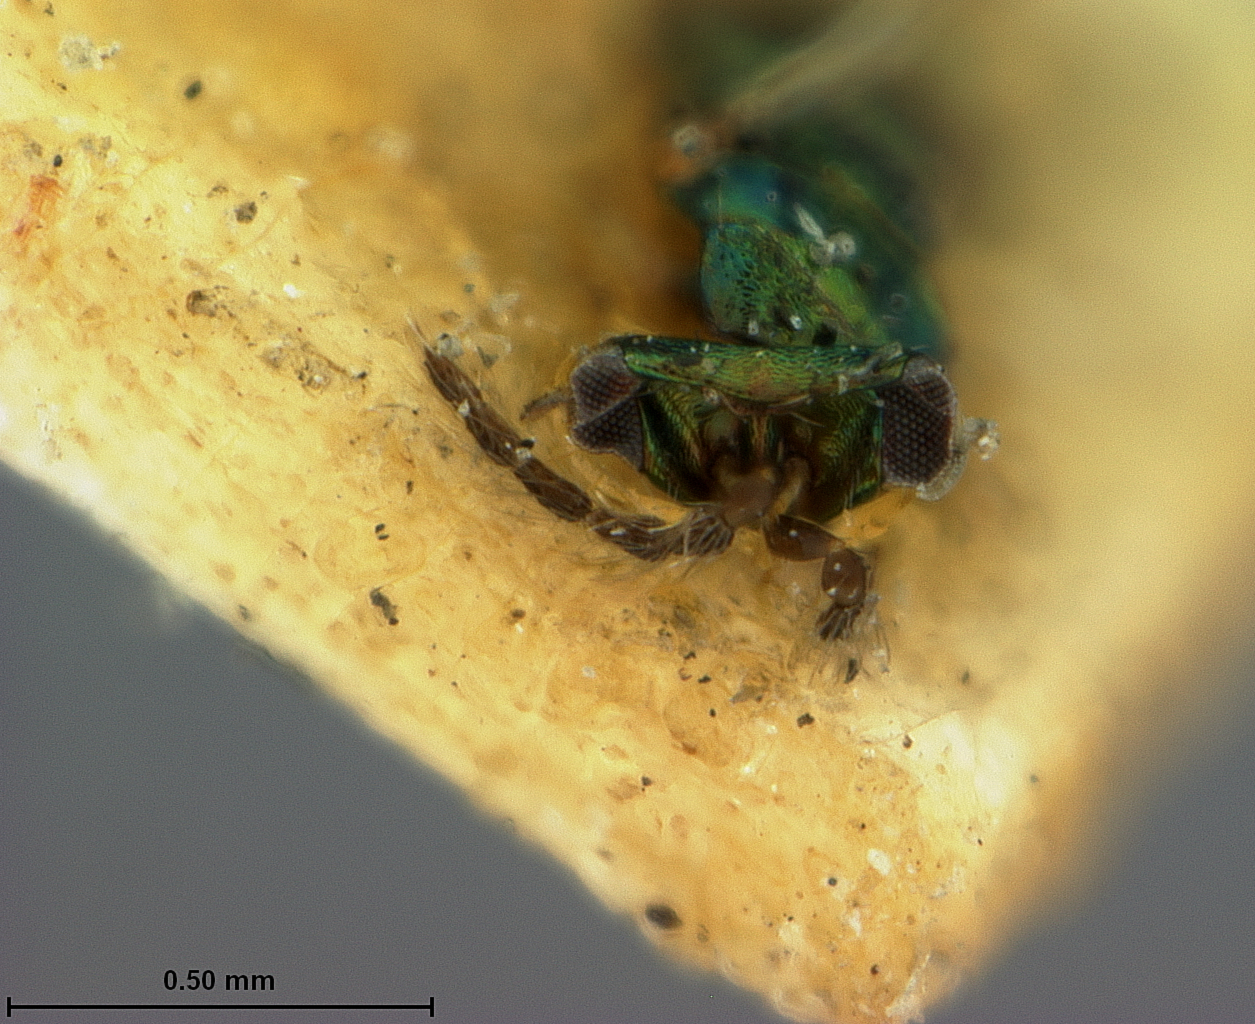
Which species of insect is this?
Astichus auratus
